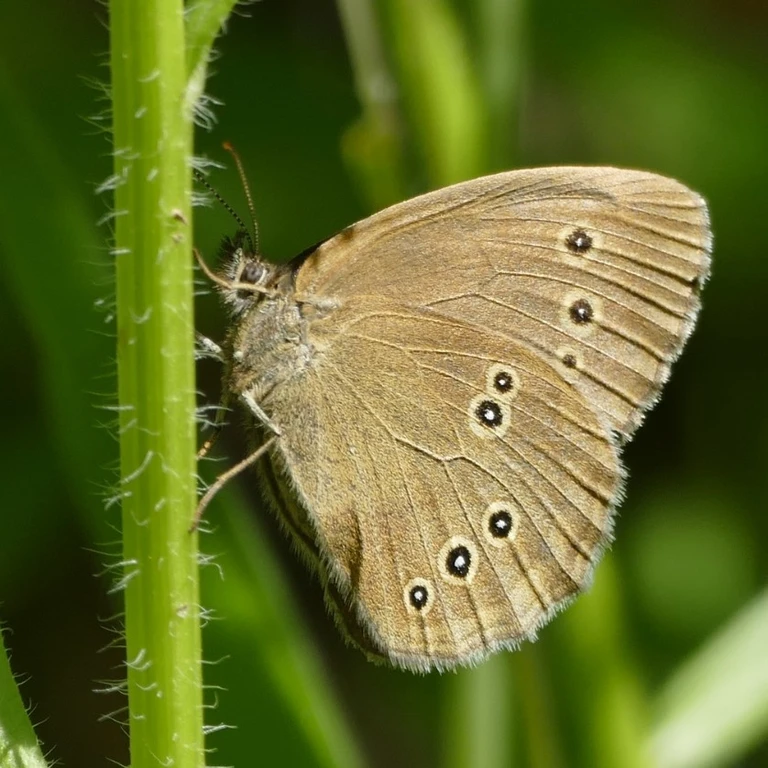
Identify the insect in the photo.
Aphantopus hyperantus
